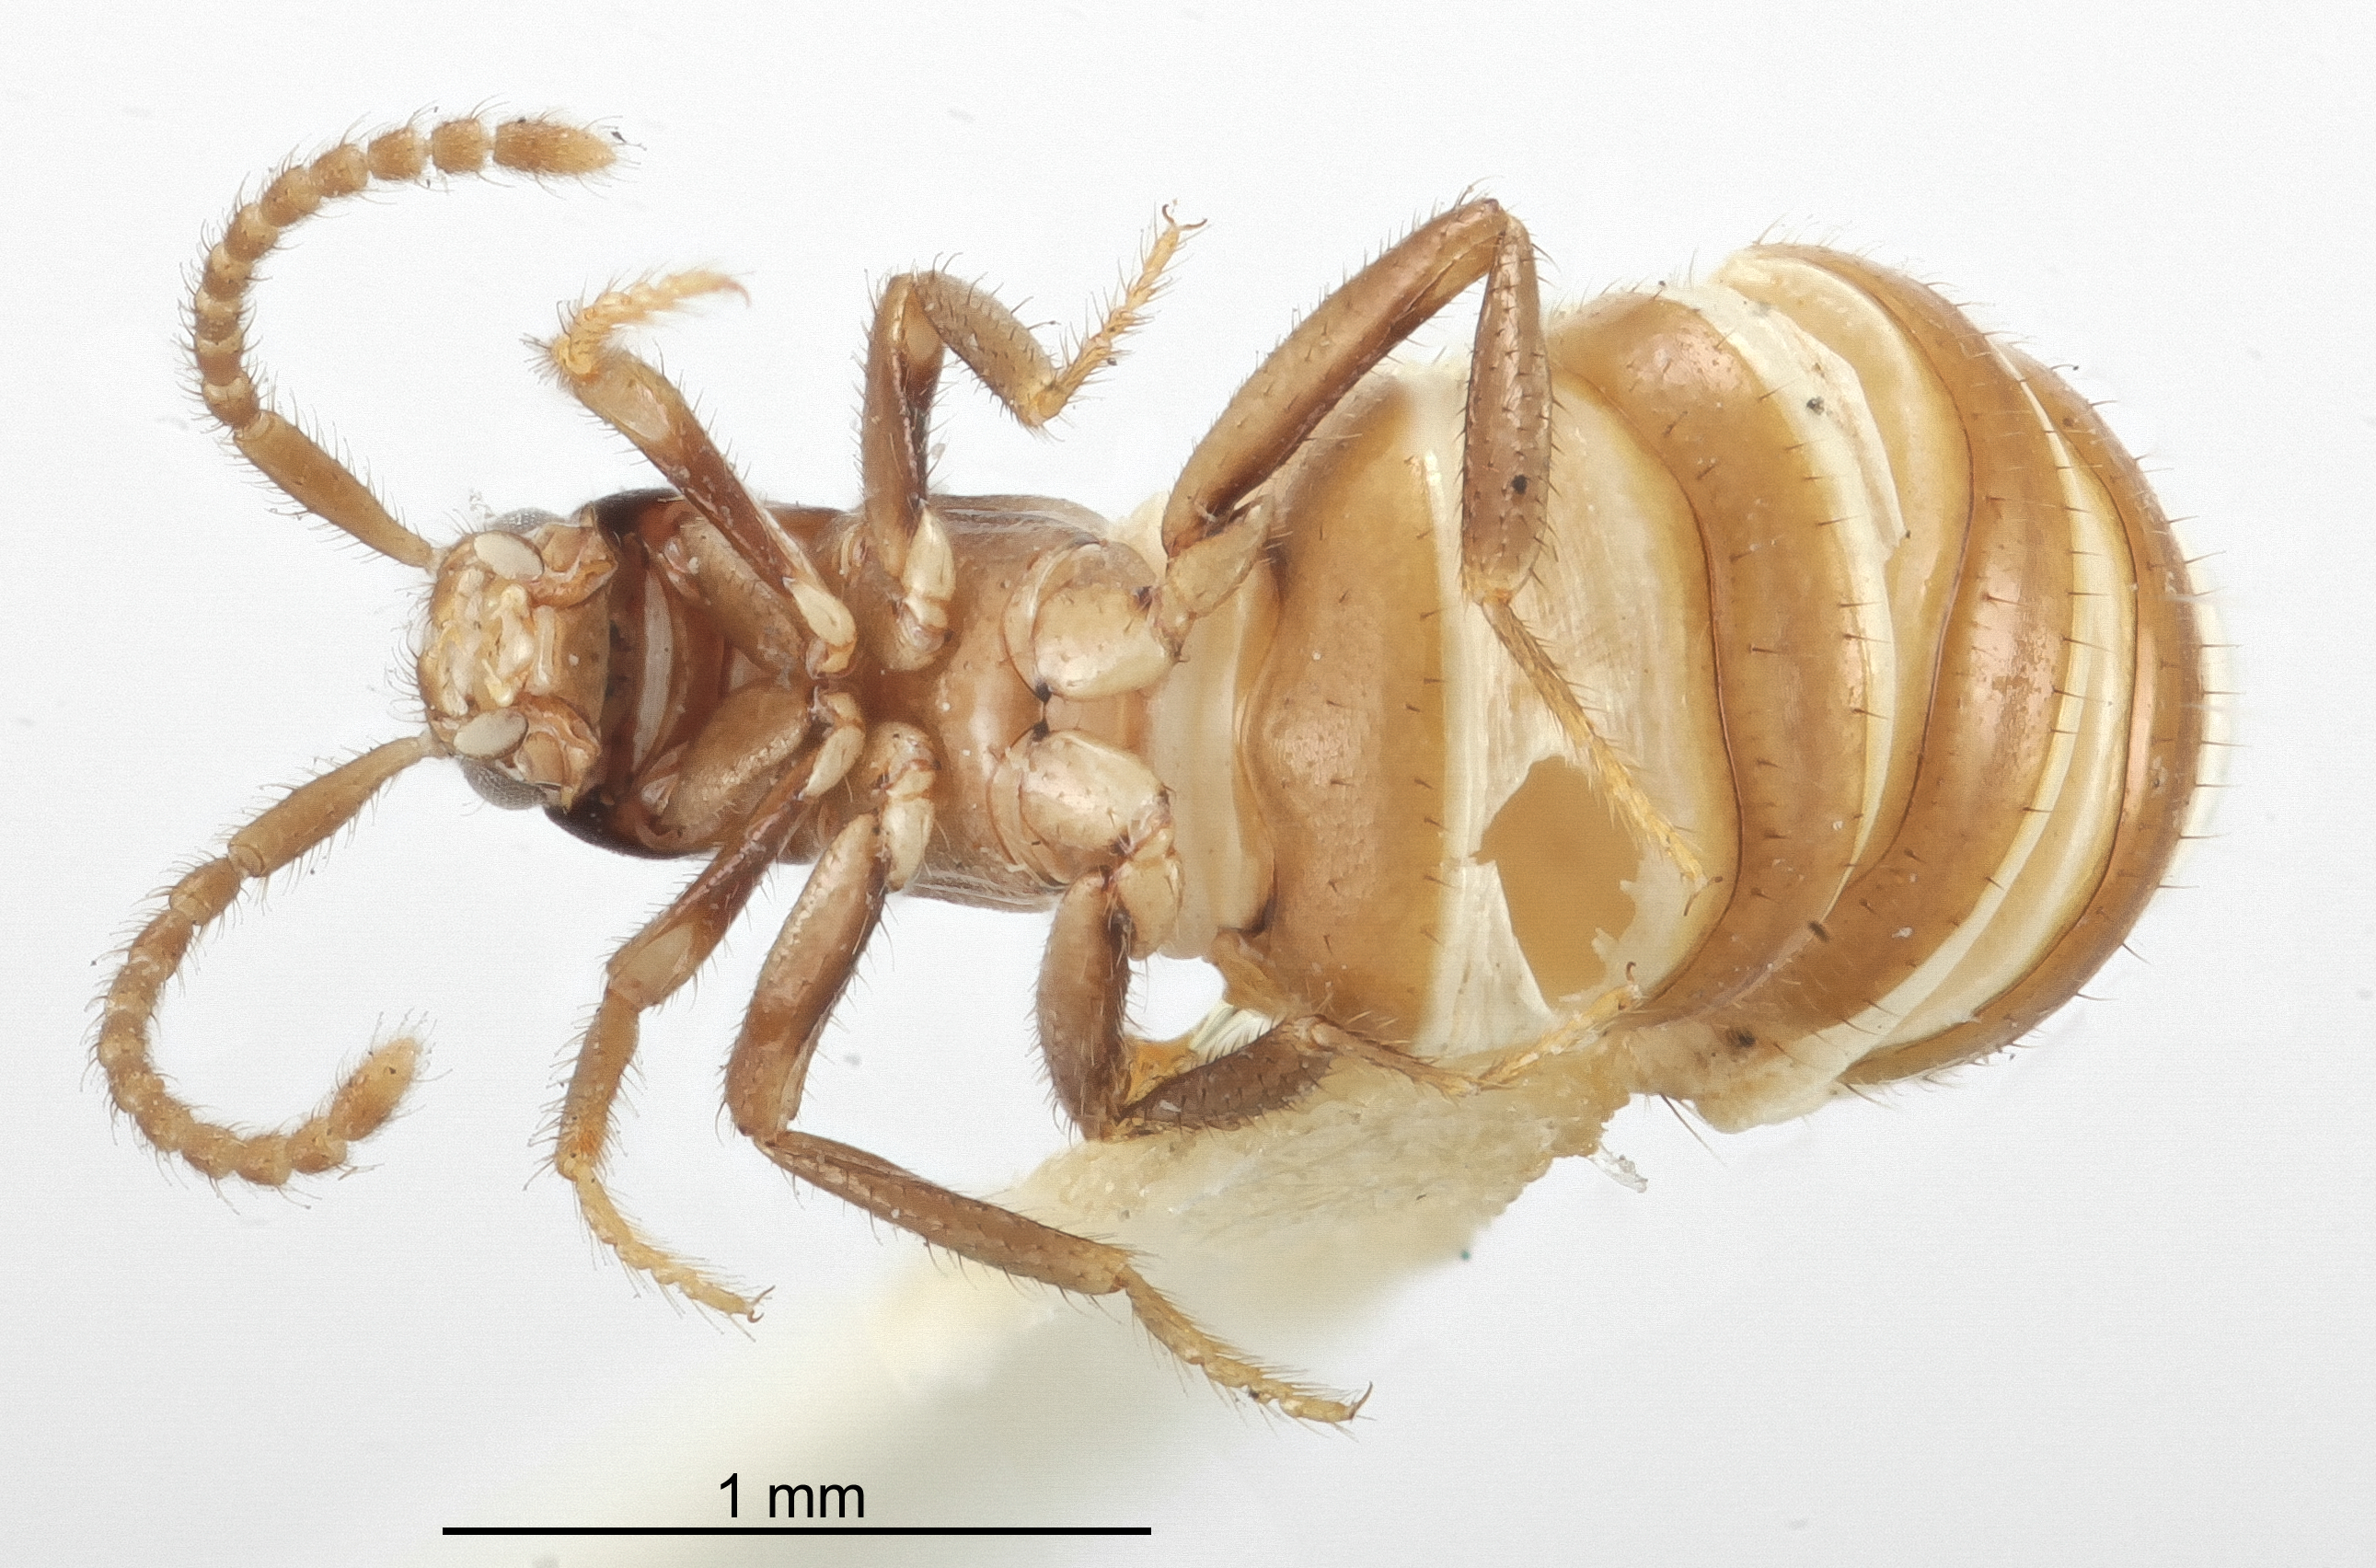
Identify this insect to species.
Termitogaster testaceus
